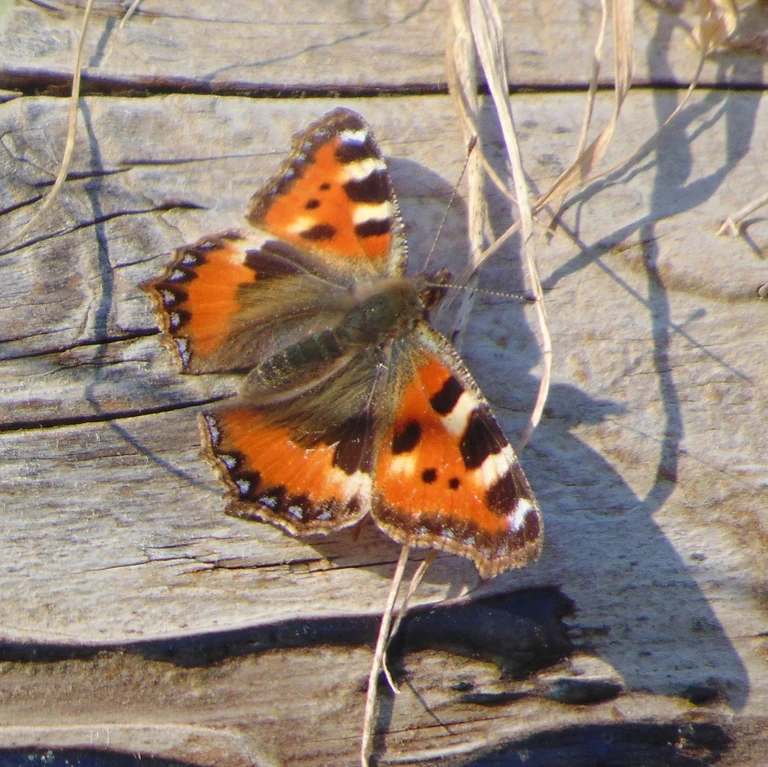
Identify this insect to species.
Aglais urticae
